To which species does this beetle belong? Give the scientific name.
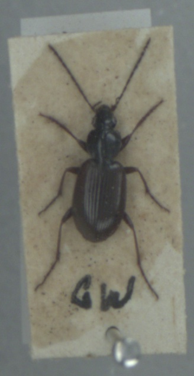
Agonum fuliginosum
